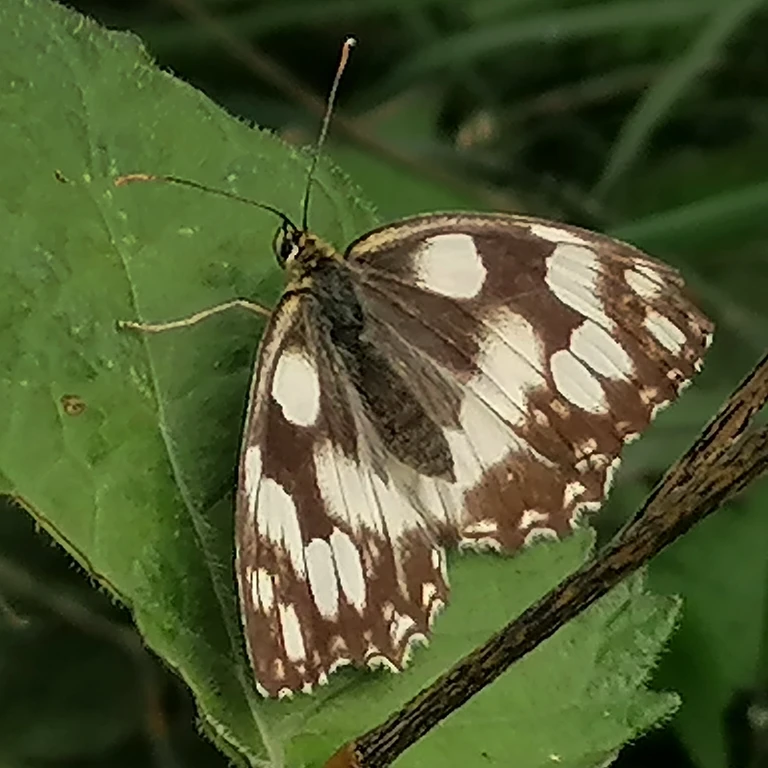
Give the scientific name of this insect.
Melanargia galathea
